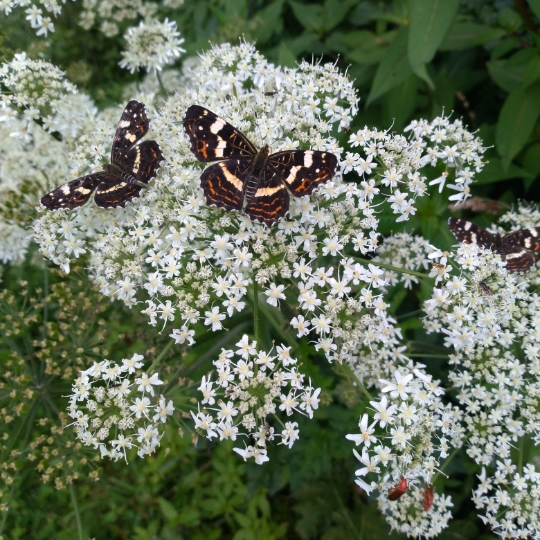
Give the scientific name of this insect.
Araschnia levana
